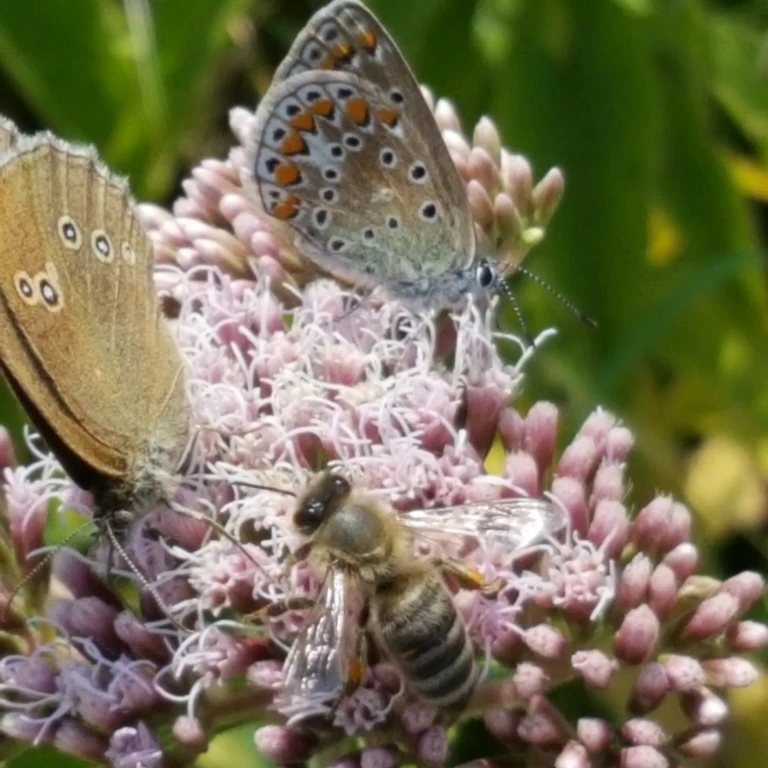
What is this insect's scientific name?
Aphantopus hyperantus
